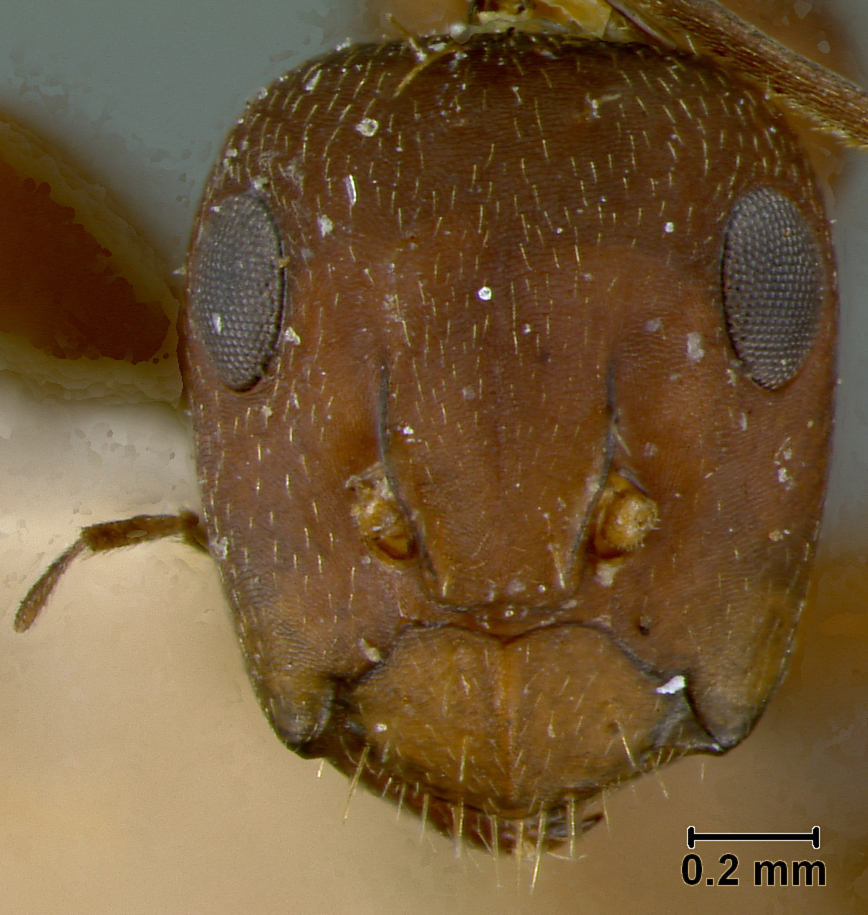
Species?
Camponotus novograndensis
